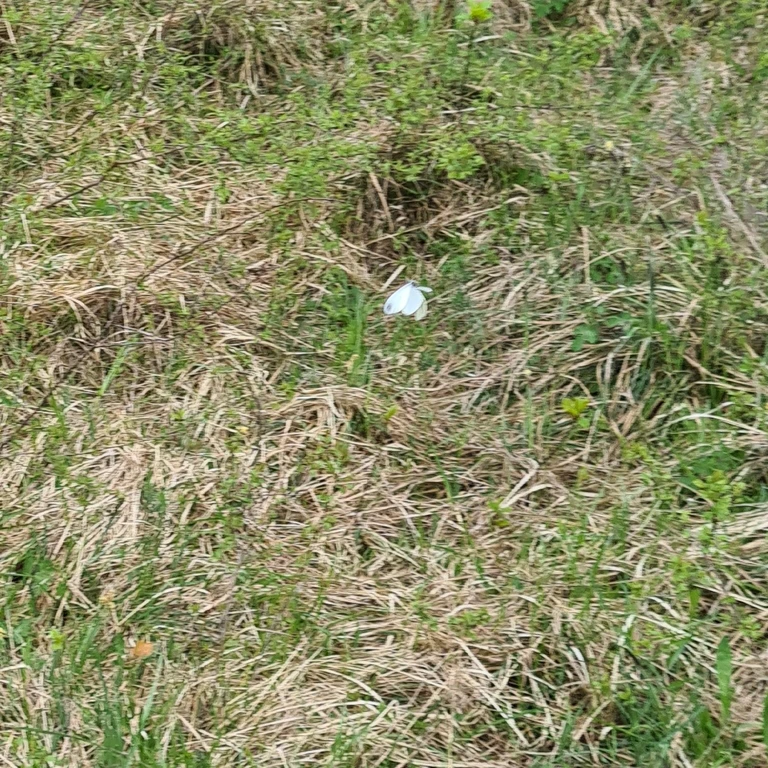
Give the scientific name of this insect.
Leptidea sinapis/juvernica
